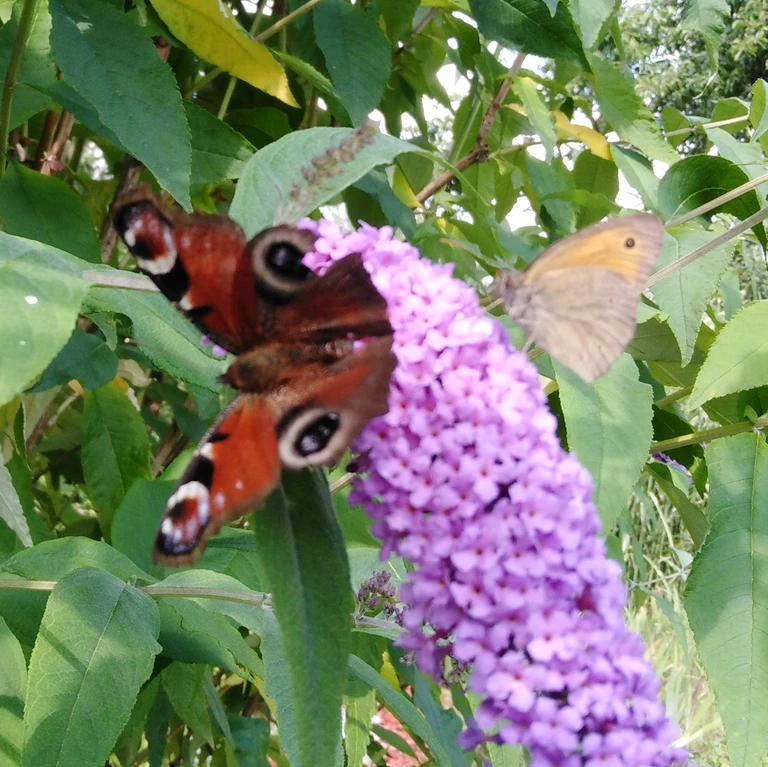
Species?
Aglais io
